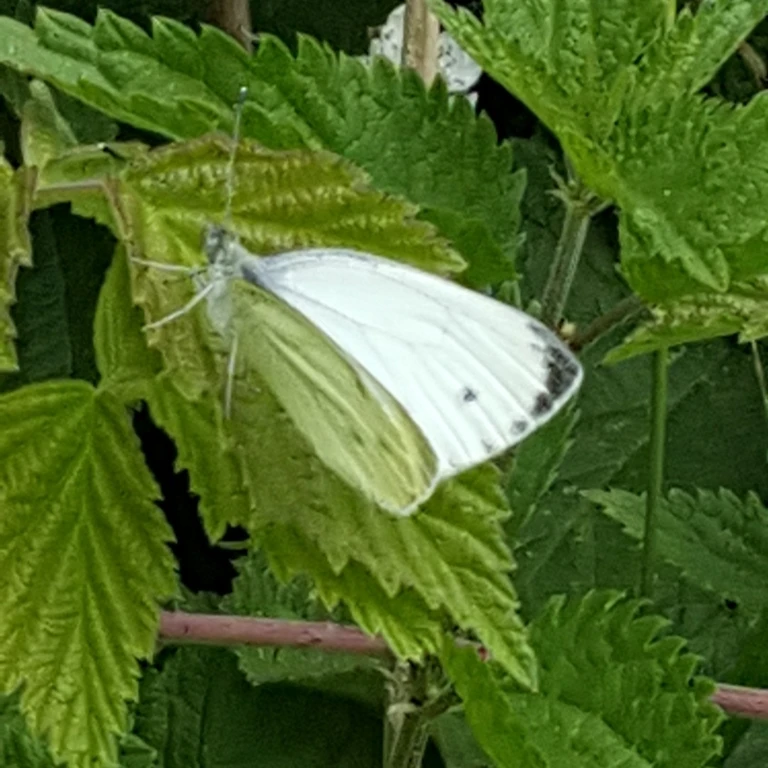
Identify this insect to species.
Pieris napi
